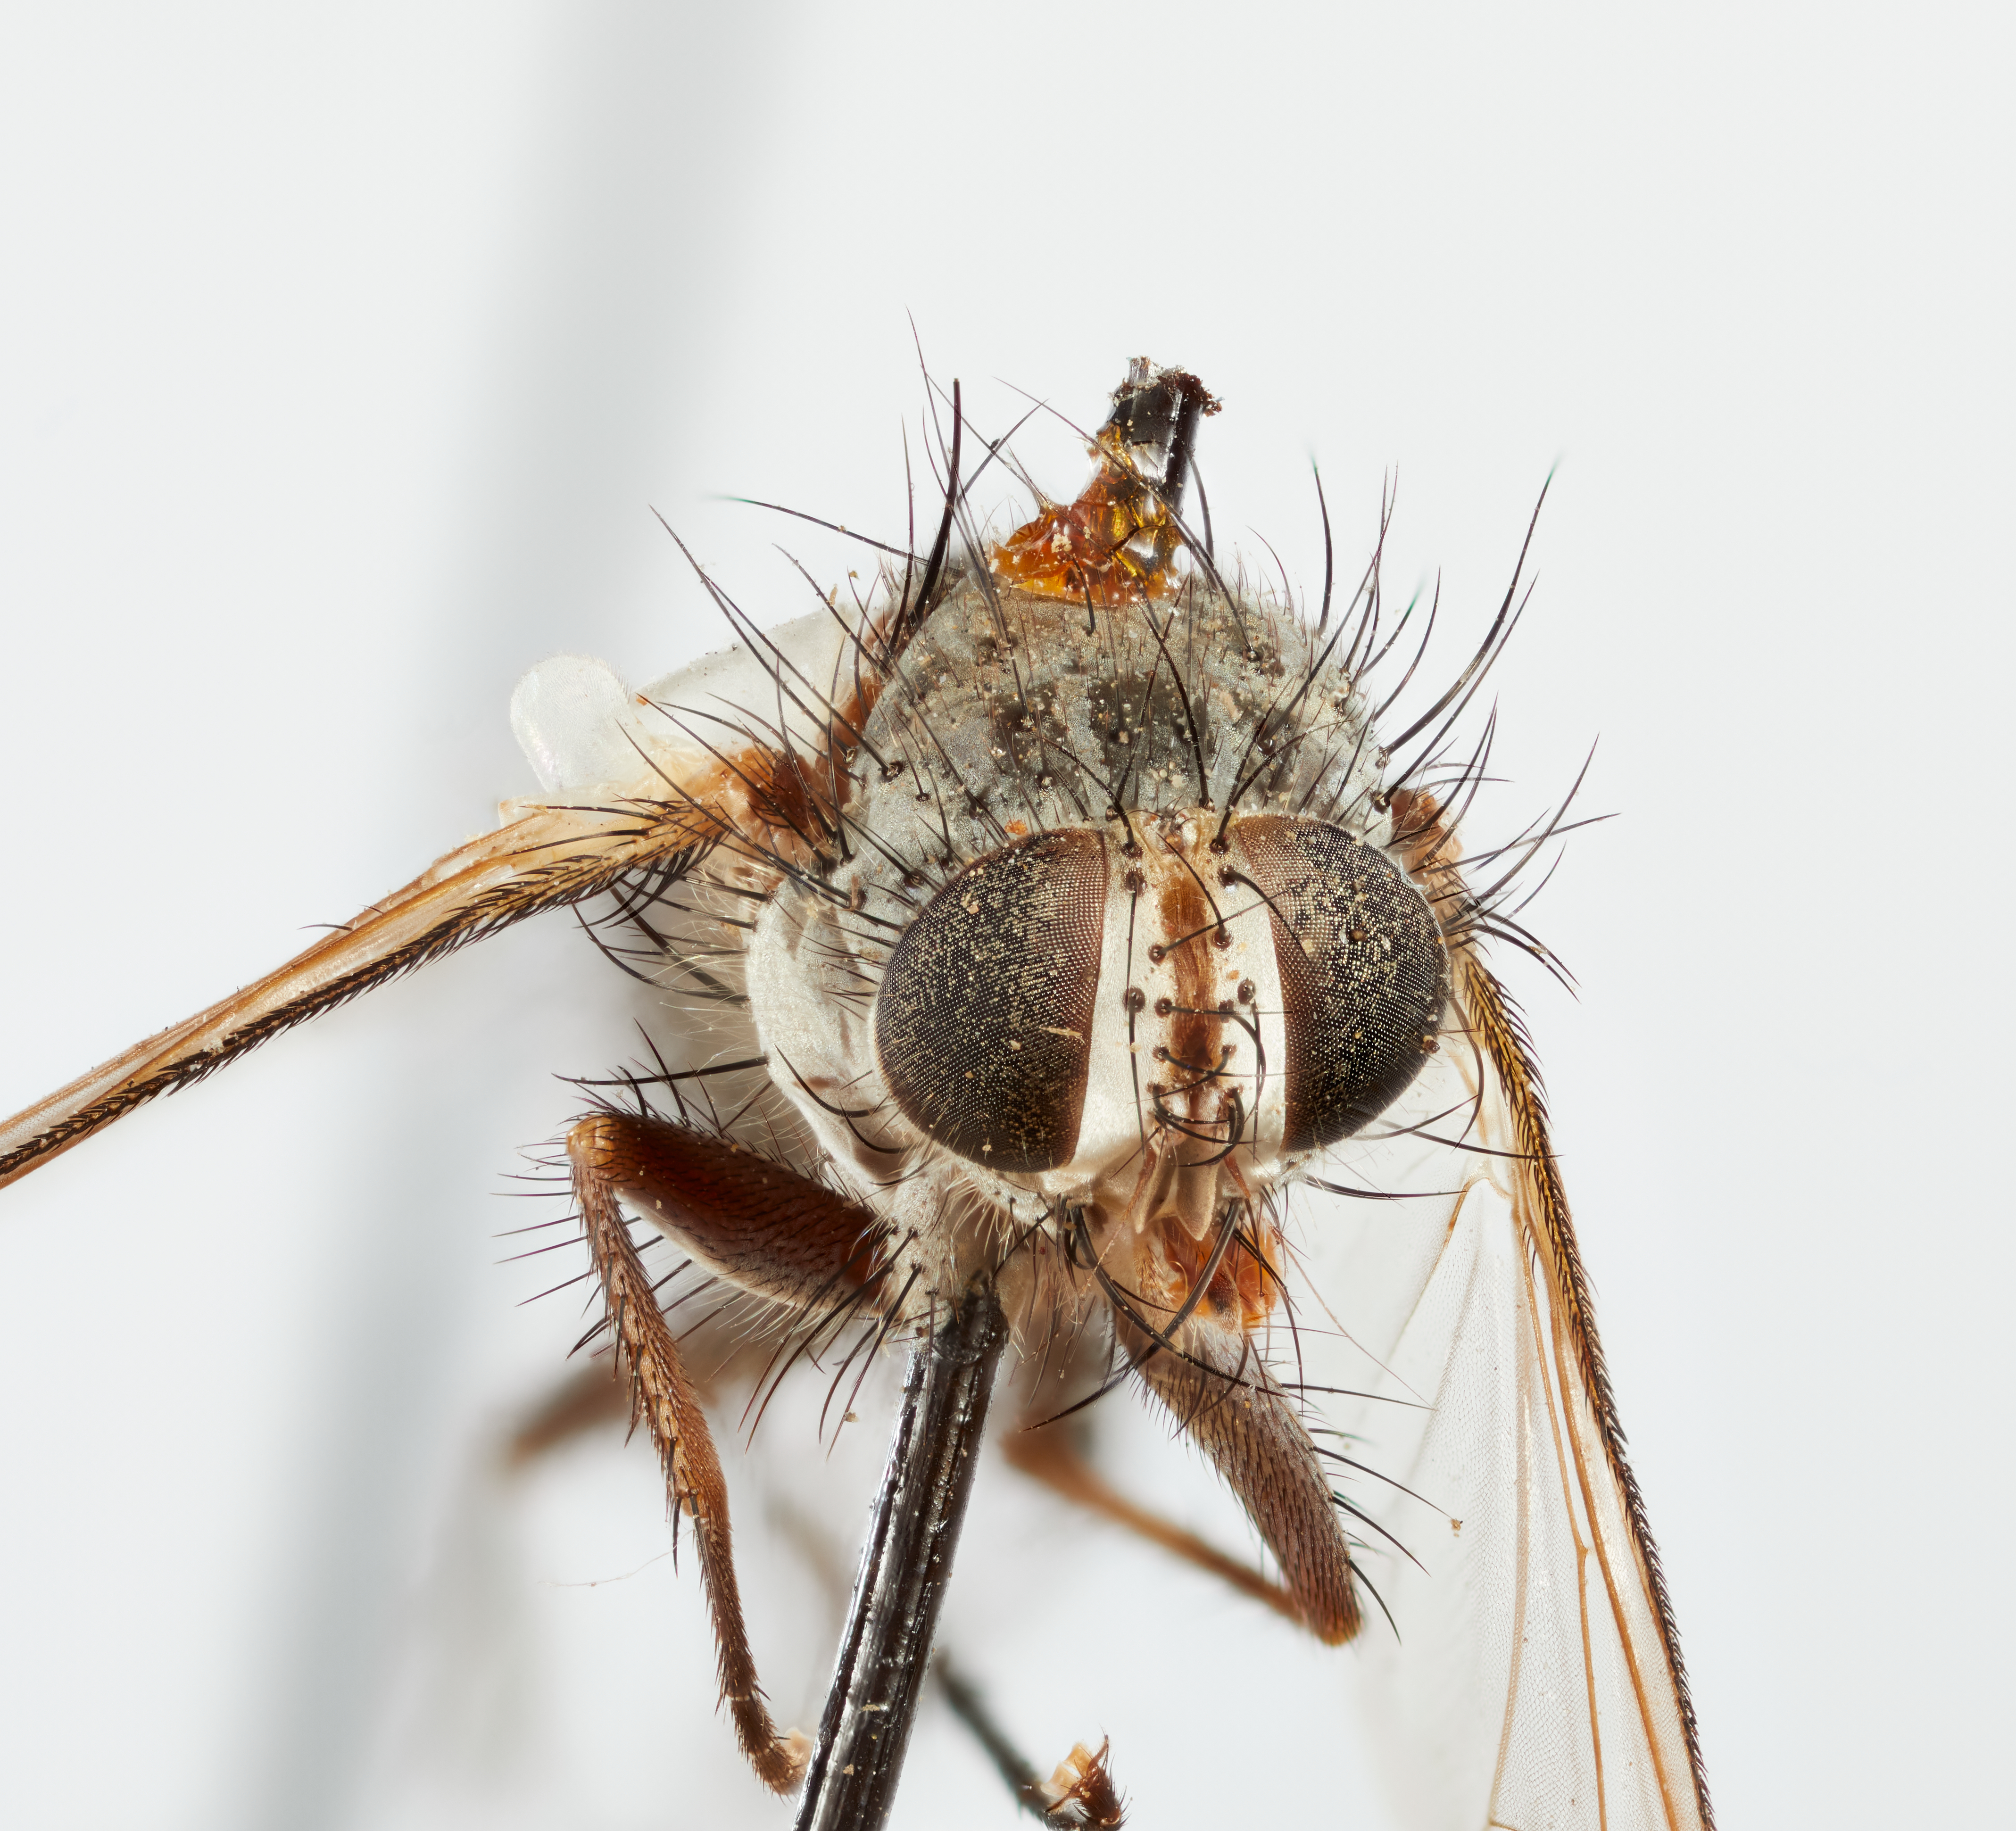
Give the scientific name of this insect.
Exorista isae
